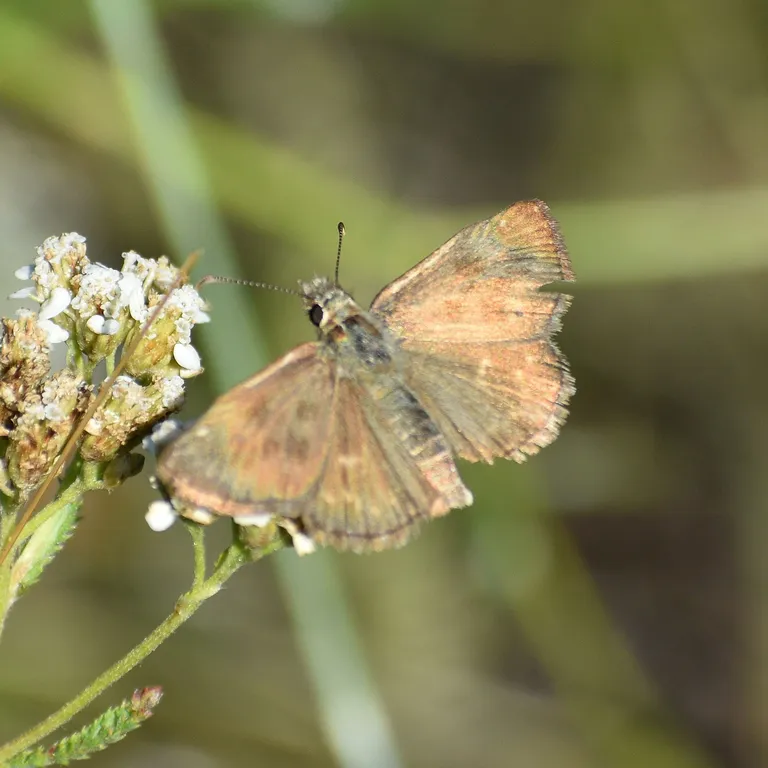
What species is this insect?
Erynnis tages
